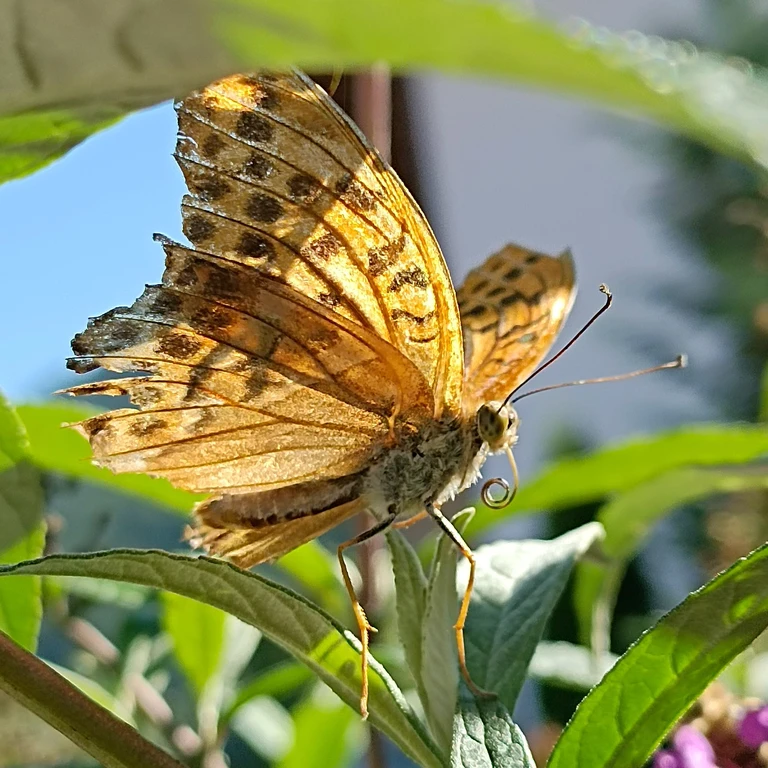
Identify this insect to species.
Argynnis paphia
